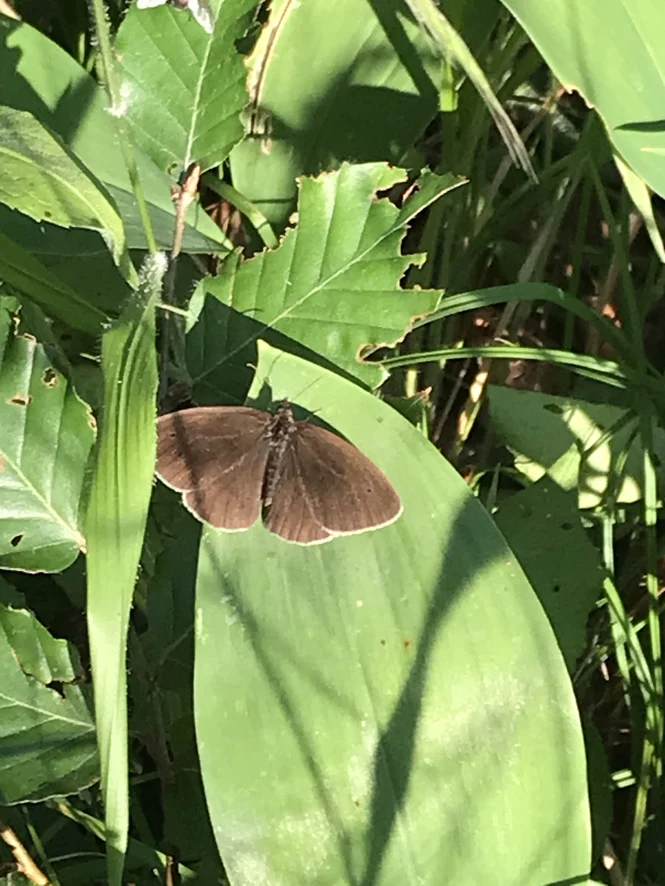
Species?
Aphantopus hyperantus
